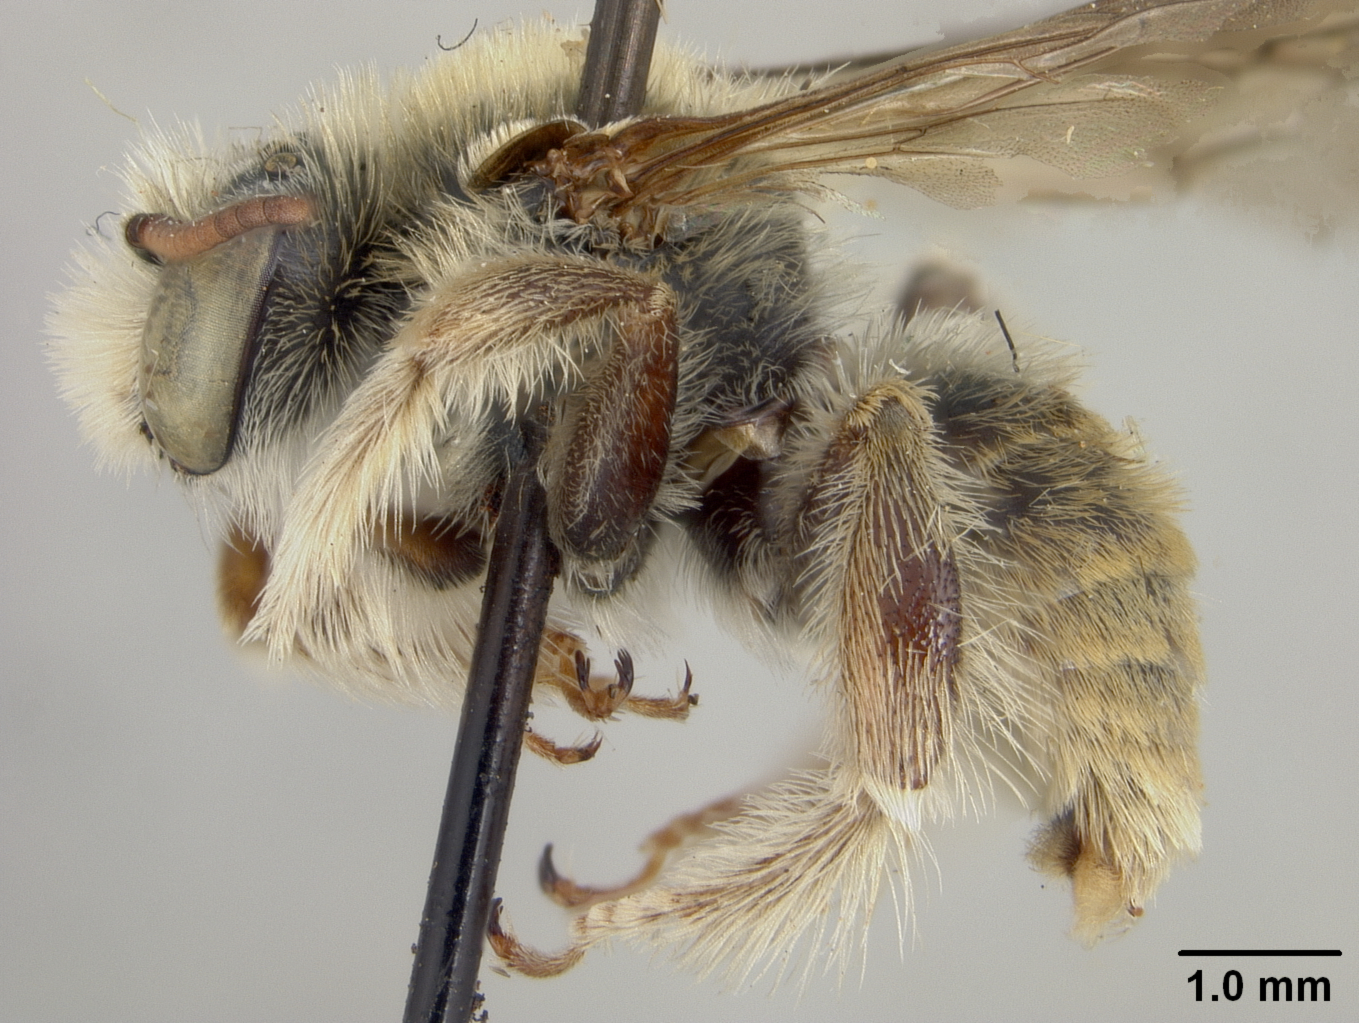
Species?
Exomalopsis nitidicincta
